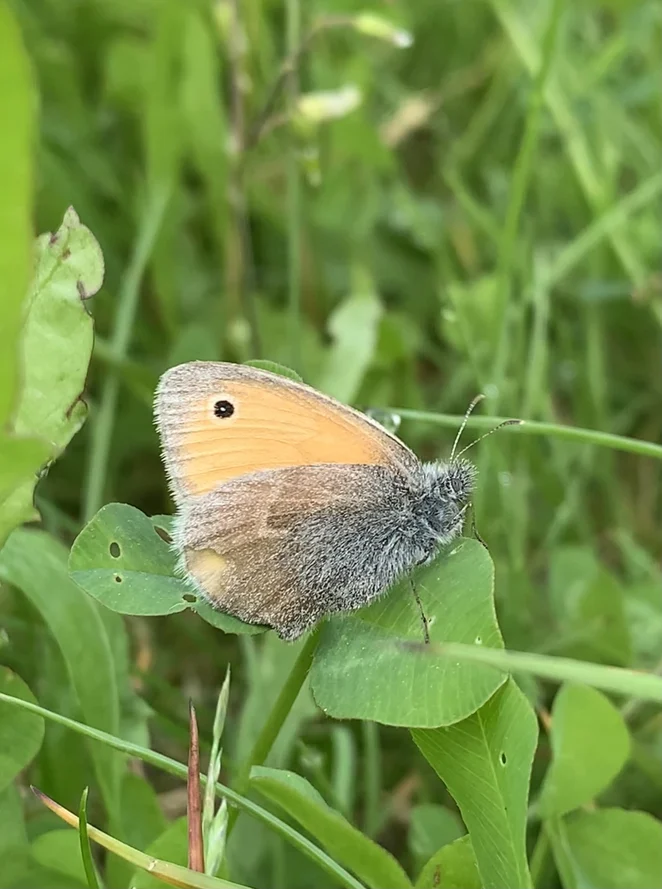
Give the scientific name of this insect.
Coenonympha pamphilus
